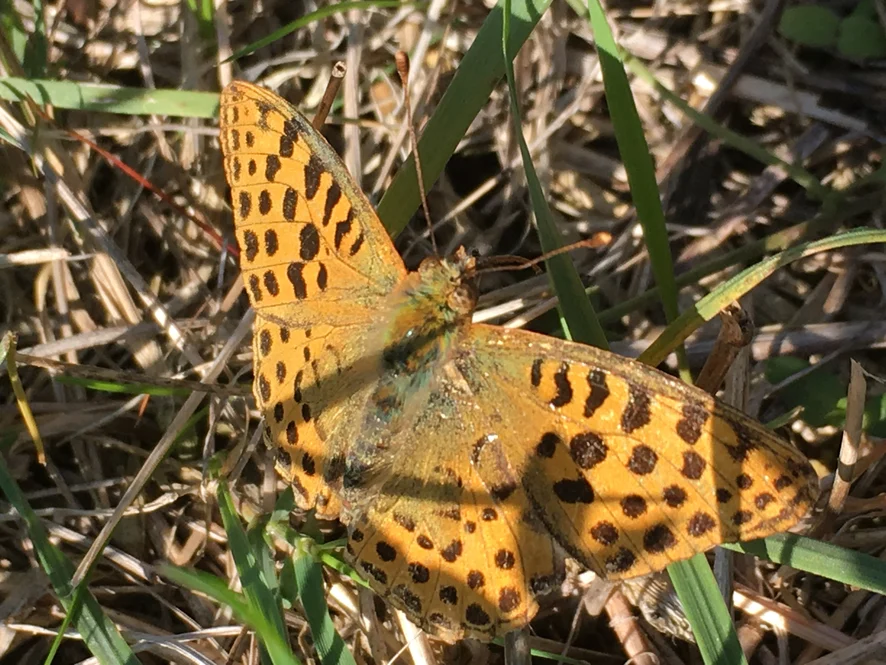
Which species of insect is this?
Issoria lathonia
